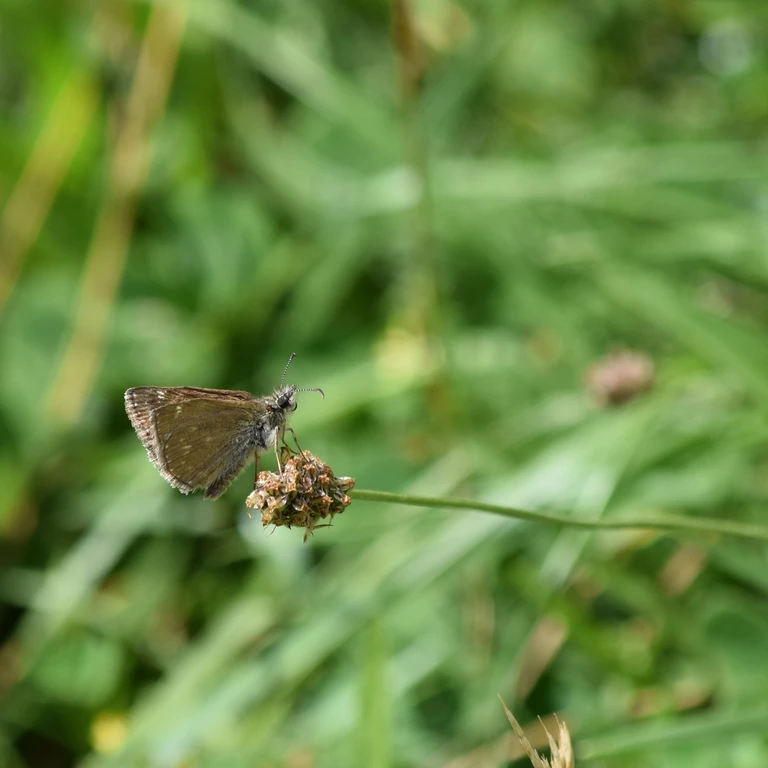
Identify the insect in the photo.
Erynnis tages
